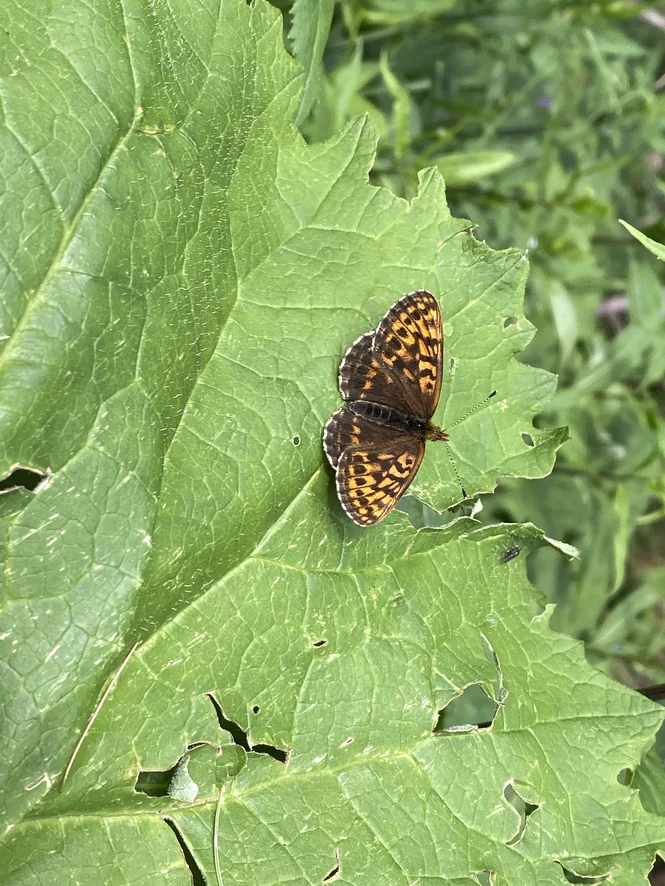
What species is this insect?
Boloria thore
